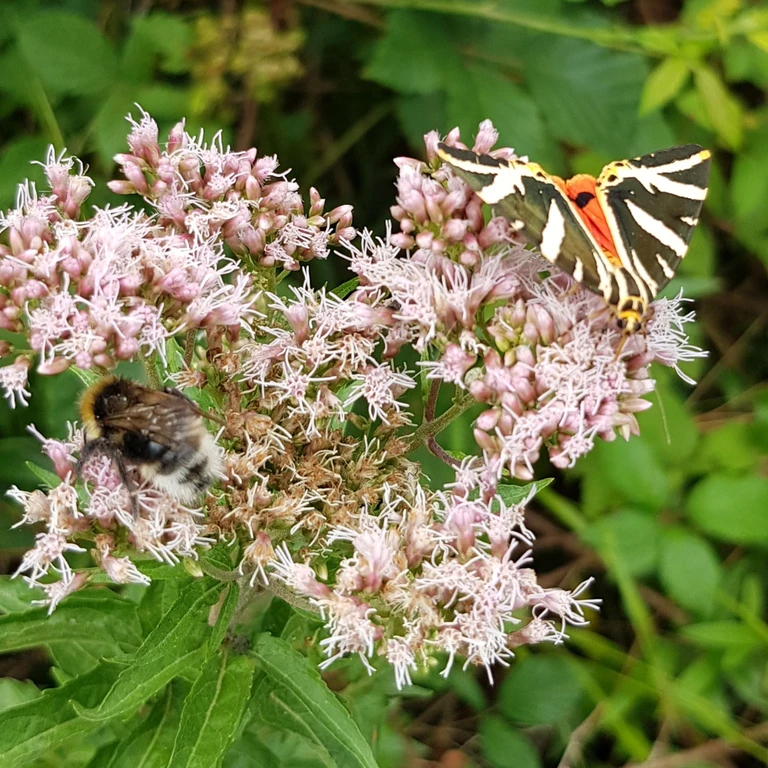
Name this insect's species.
Euplagia quadripunctaria
